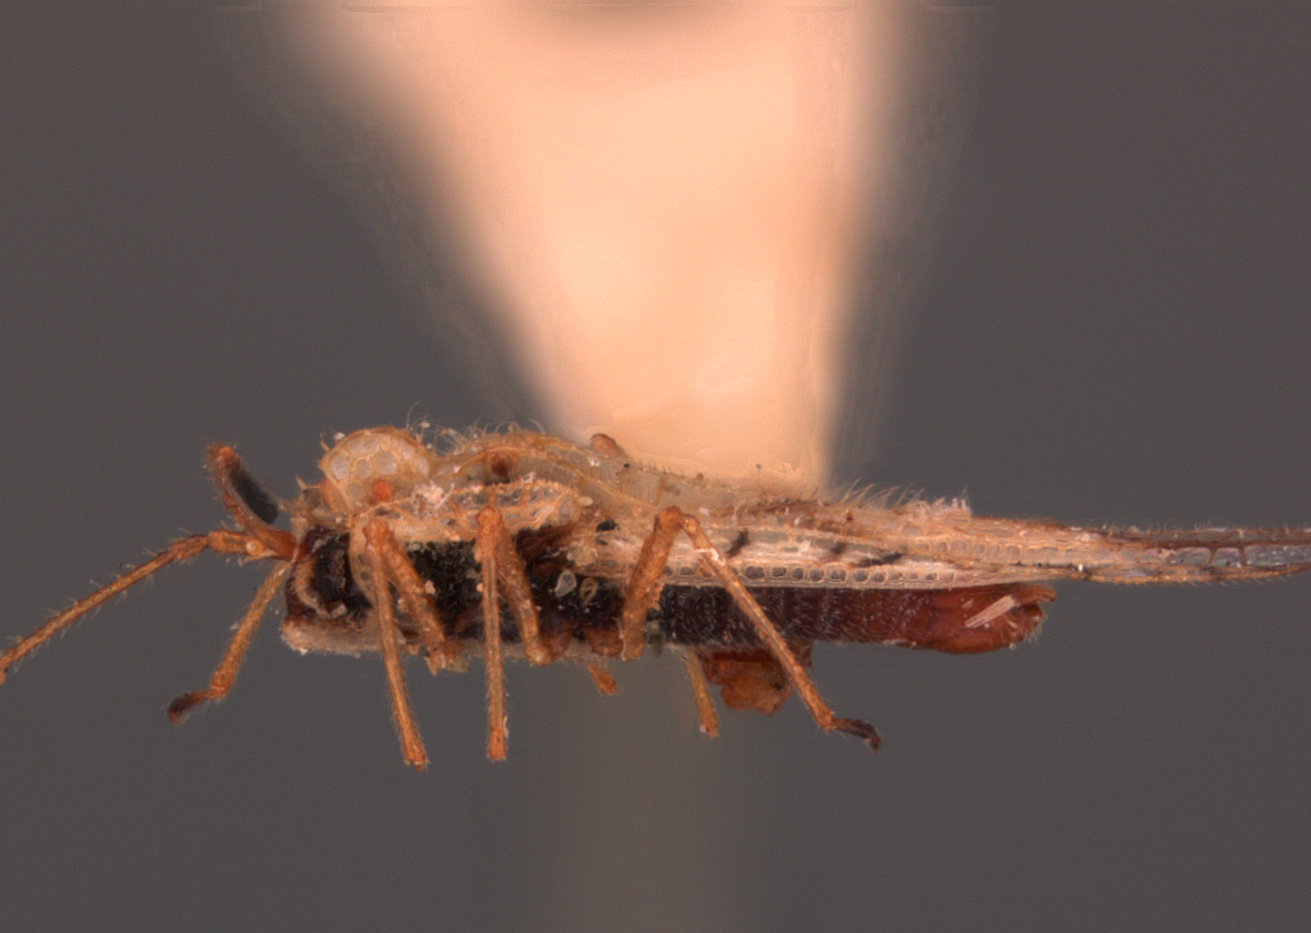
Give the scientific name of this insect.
Leptopharsa hoffmani
